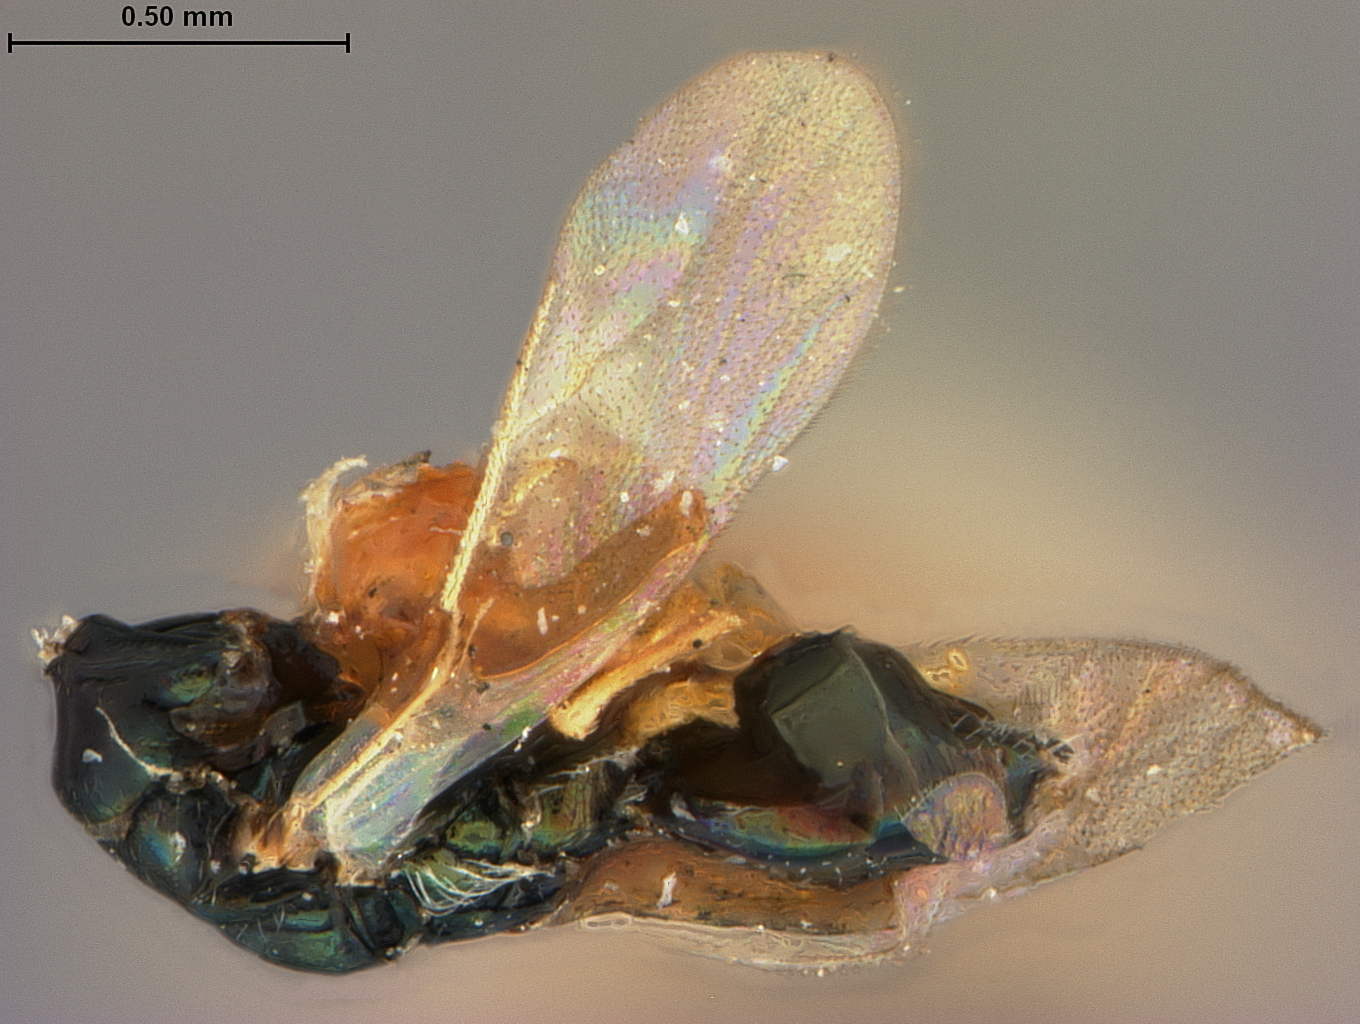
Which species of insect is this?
Cyrtogaster liqueatus
